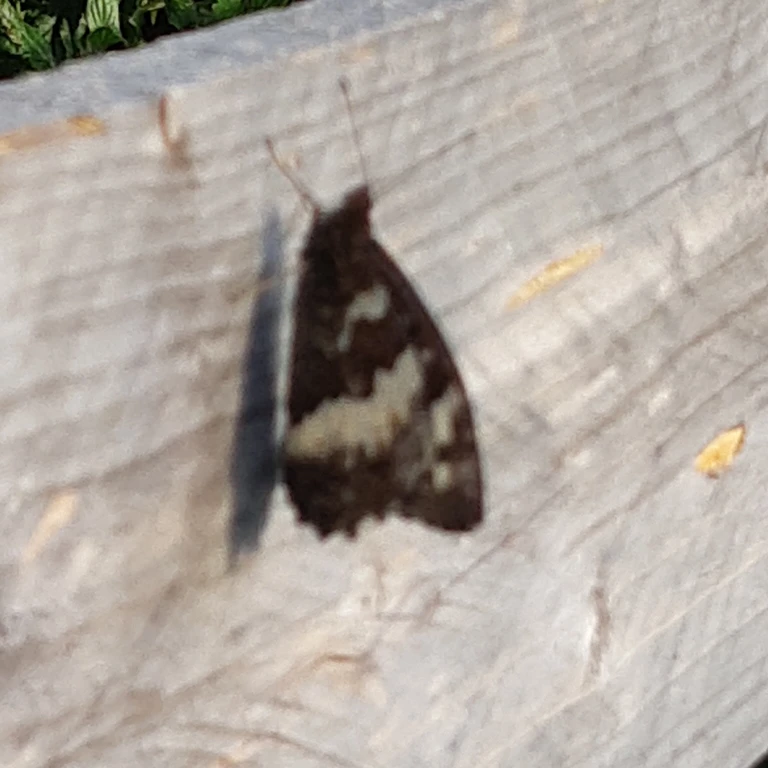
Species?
Brintesia circe
